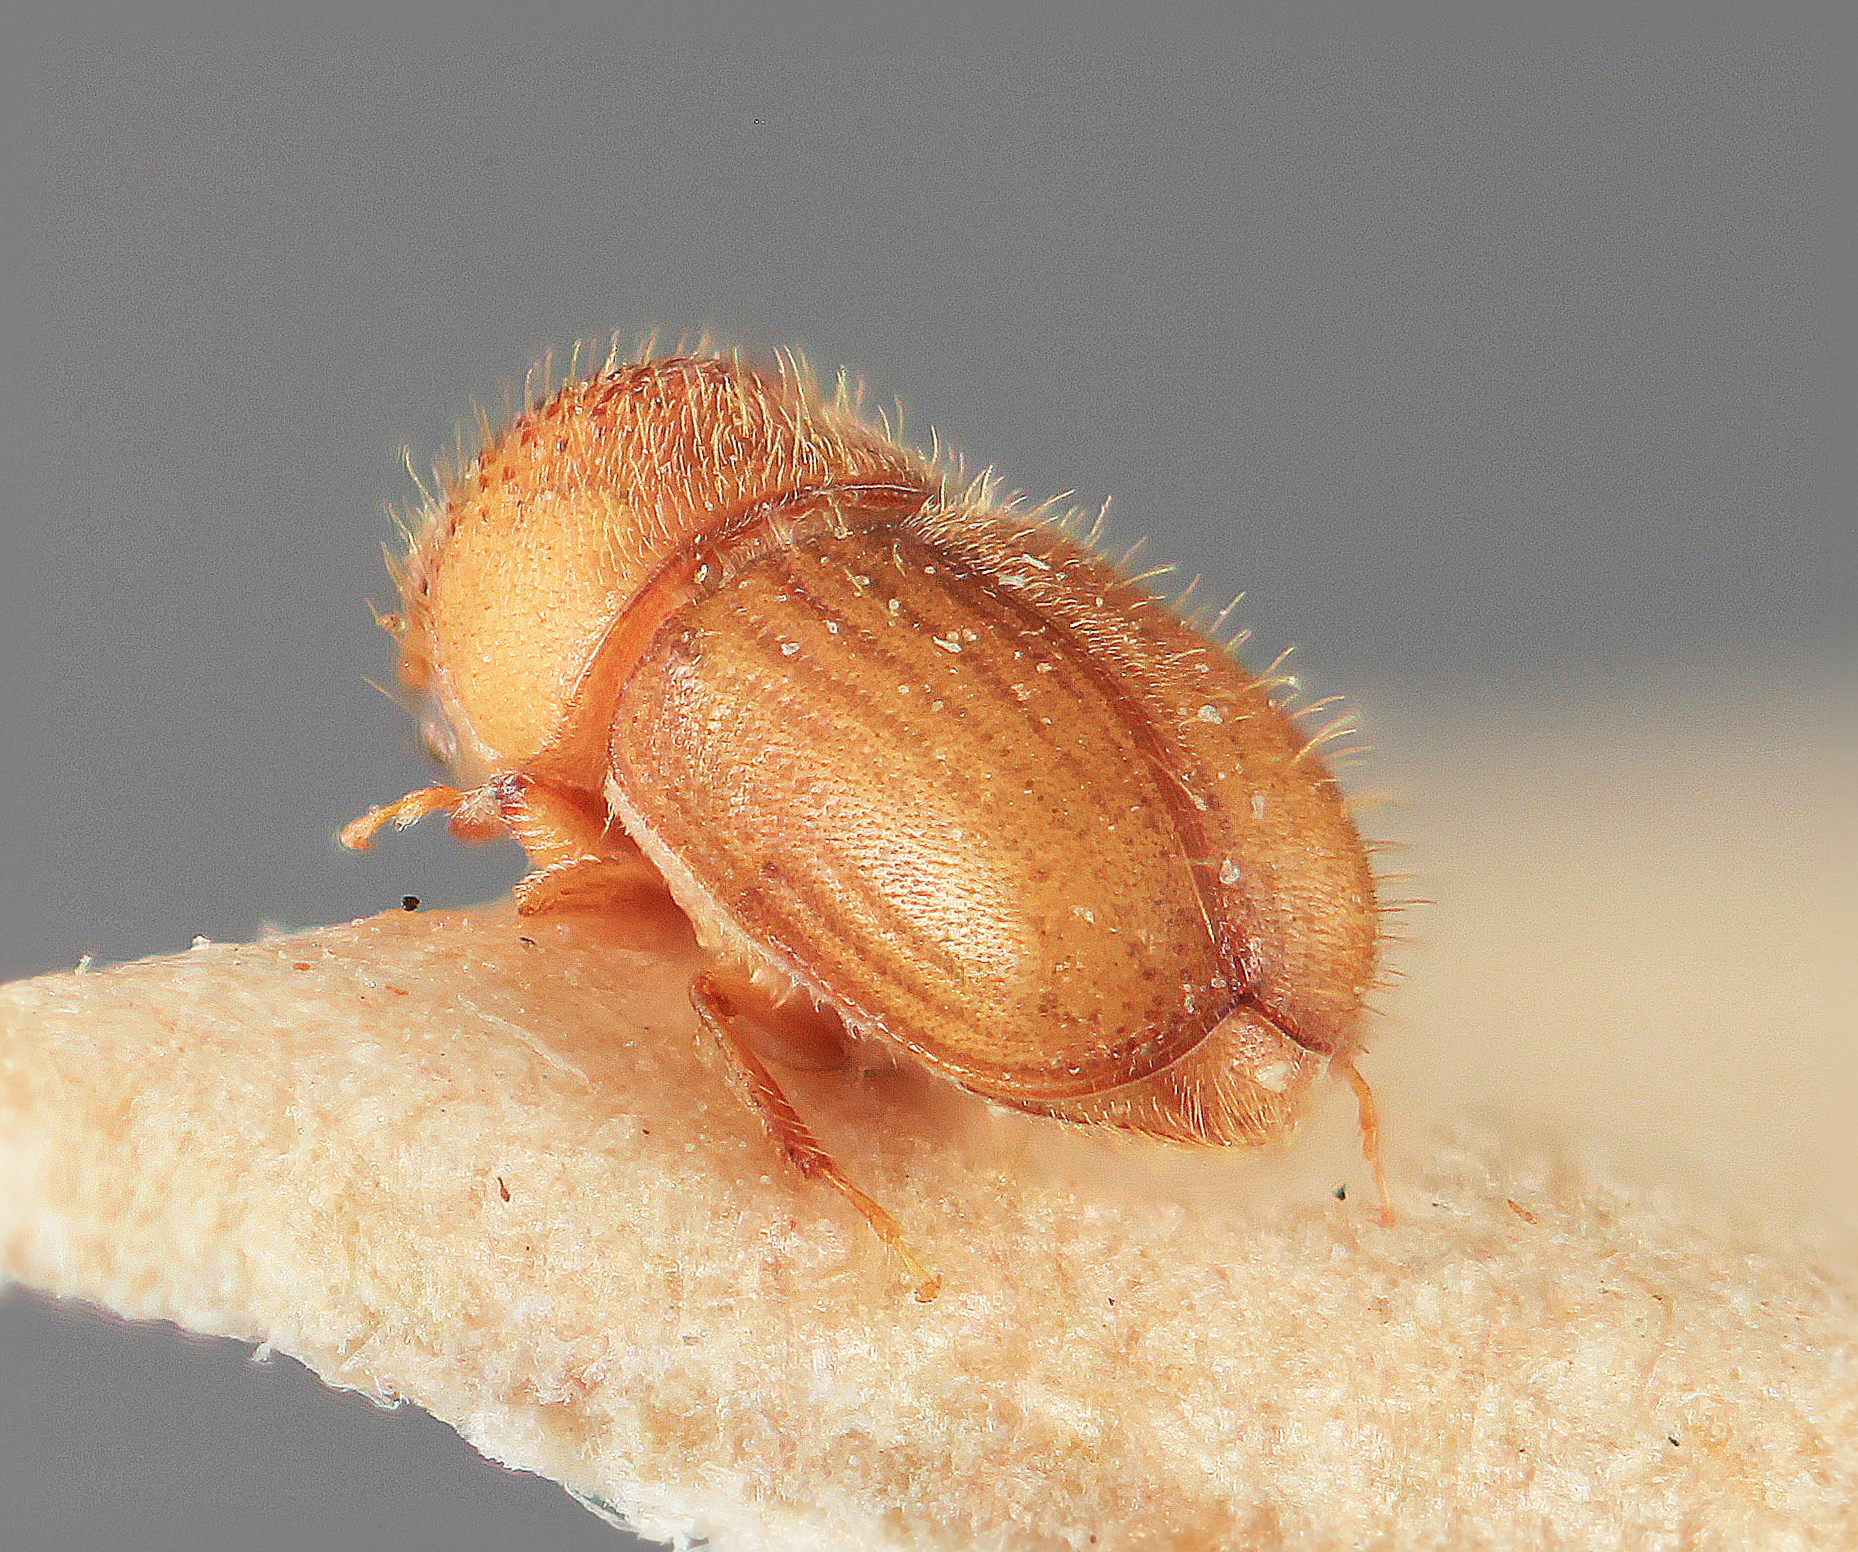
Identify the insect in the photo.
Cryphalus dipterocarpi
